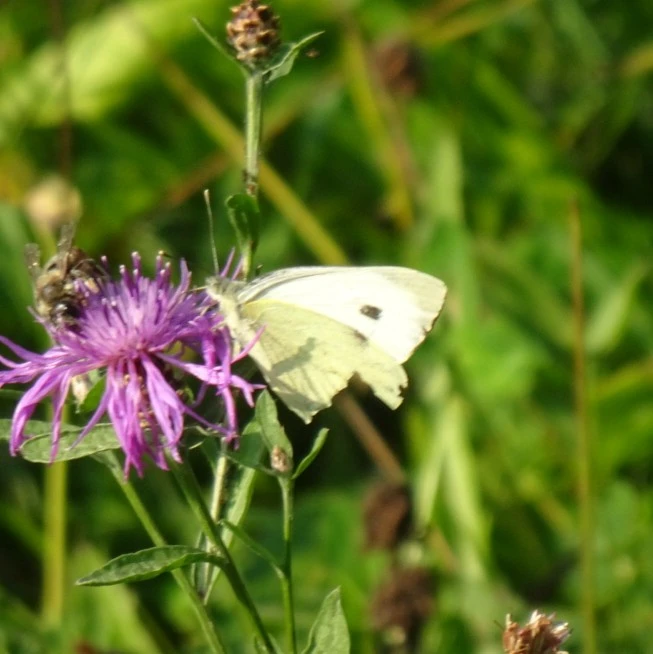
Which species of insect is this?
Pieris brassicae
